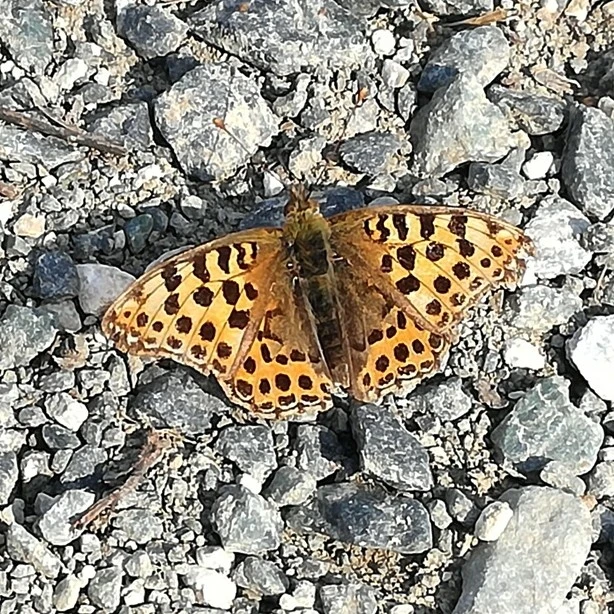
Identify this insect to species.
Issoria lathonia
